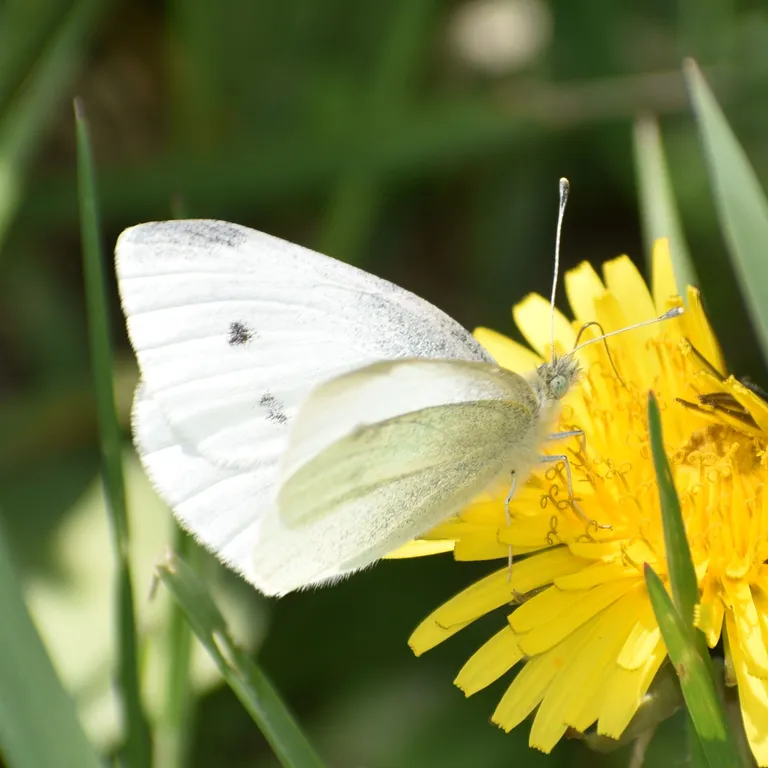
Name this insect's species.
Pieris rapae
